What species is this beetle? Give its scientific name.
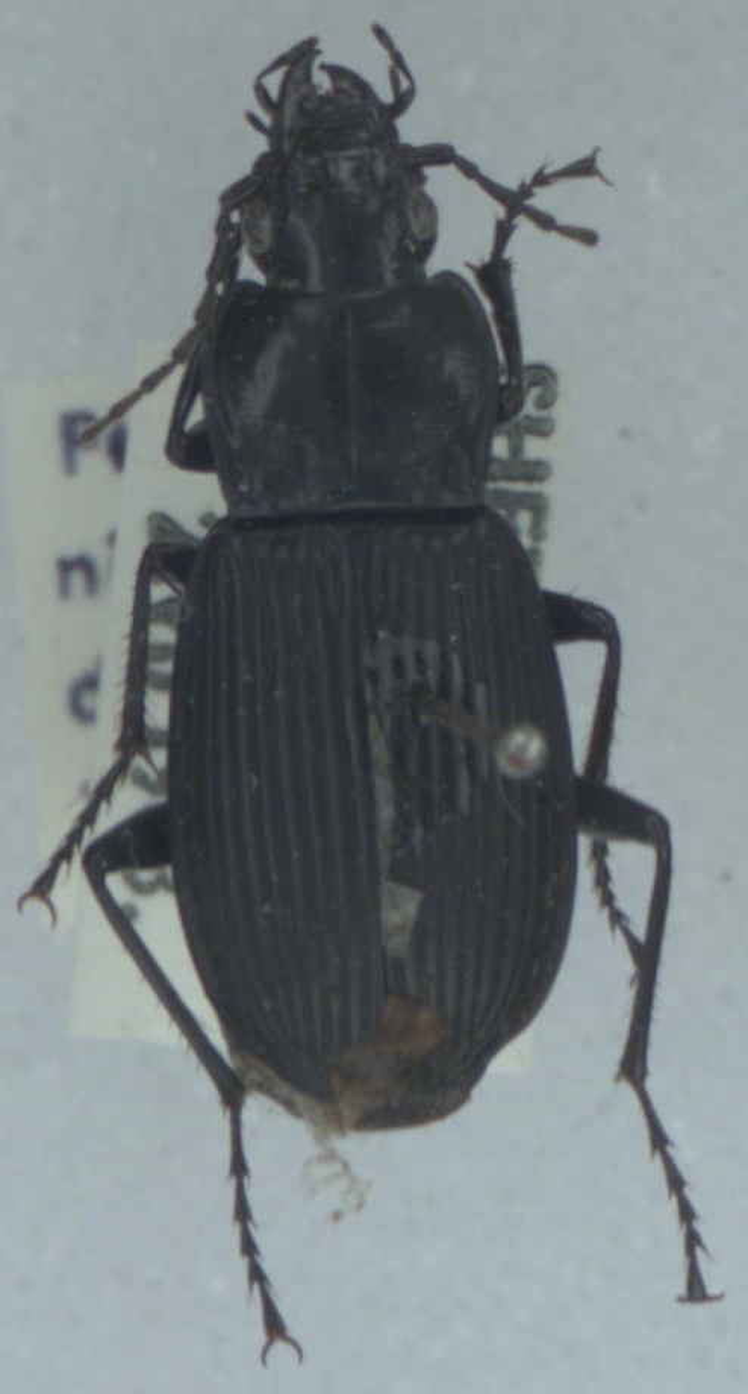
Pterostichus niger
